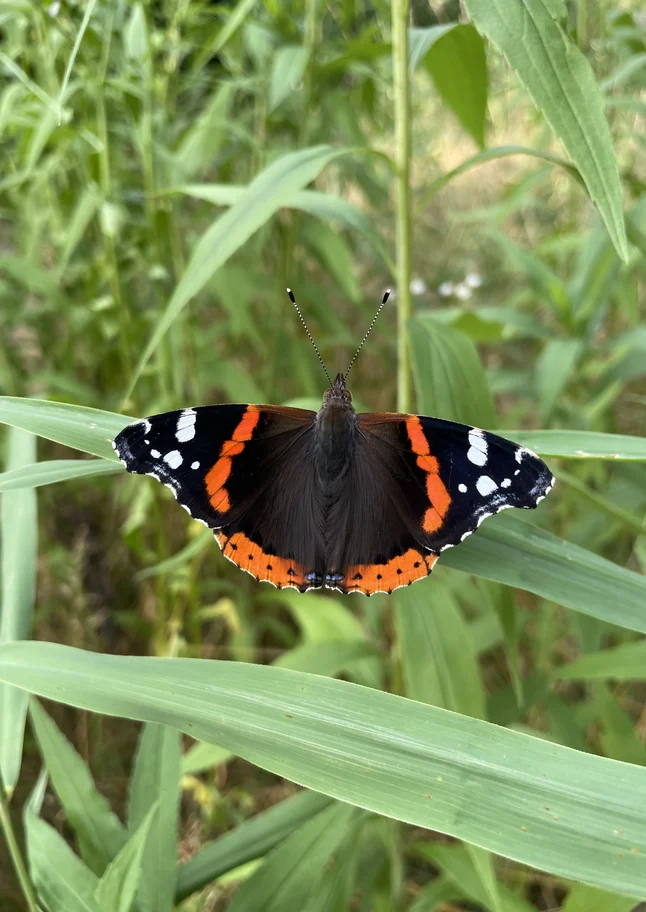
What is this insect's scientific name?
Vanessa atalanta
